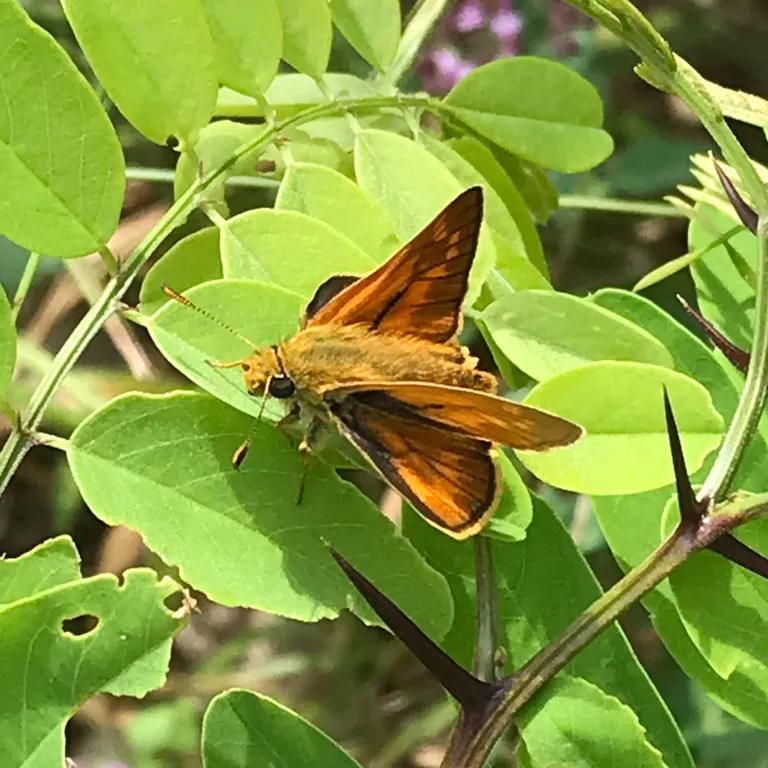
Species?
Ochlodes sylvanus (also Ochlodes venata)
